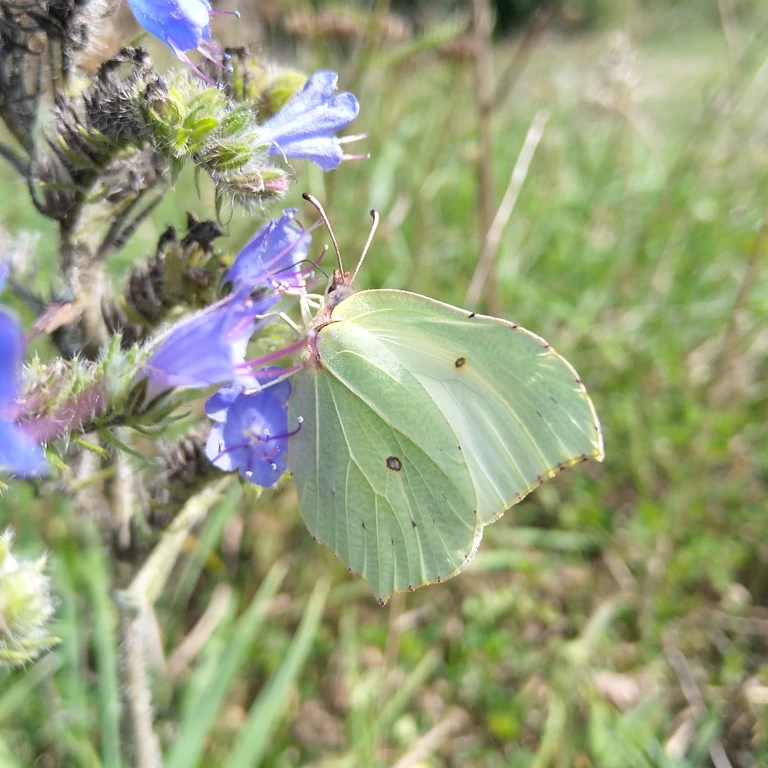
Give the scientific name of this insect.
Gonepteryx rhamni
